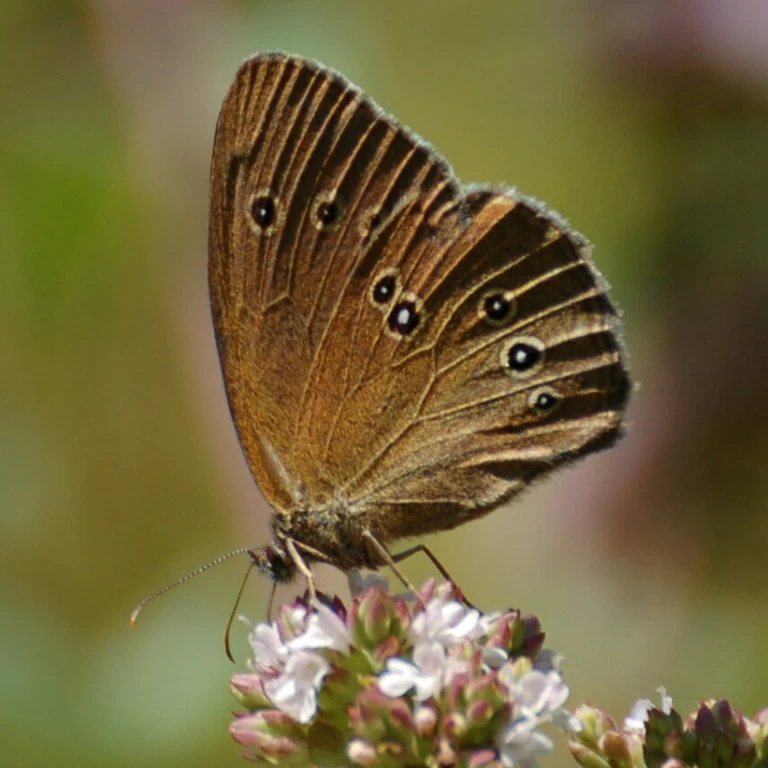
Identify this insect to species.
Aphantopus hyperantus
